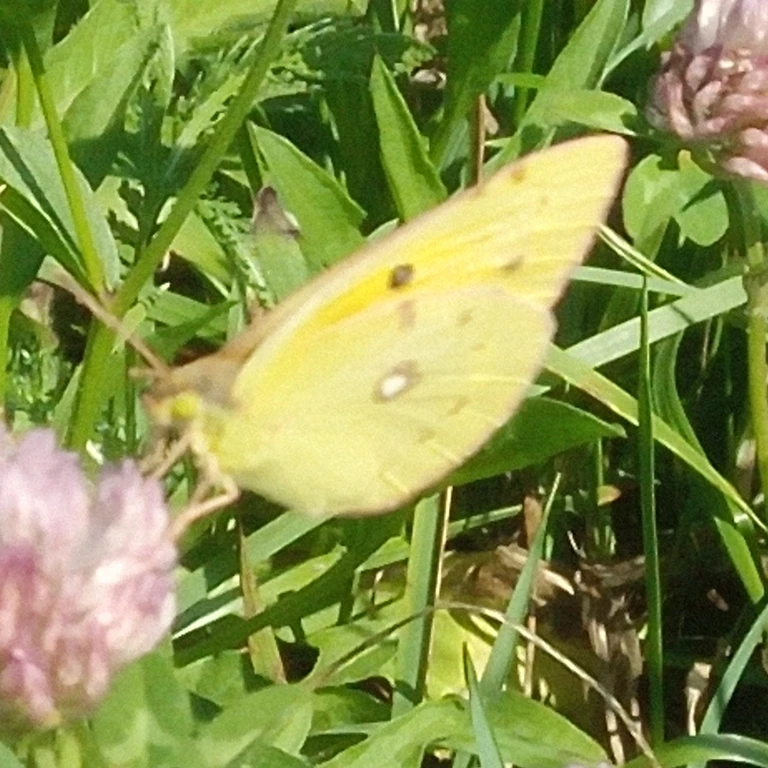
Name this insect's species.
Colias croceus
